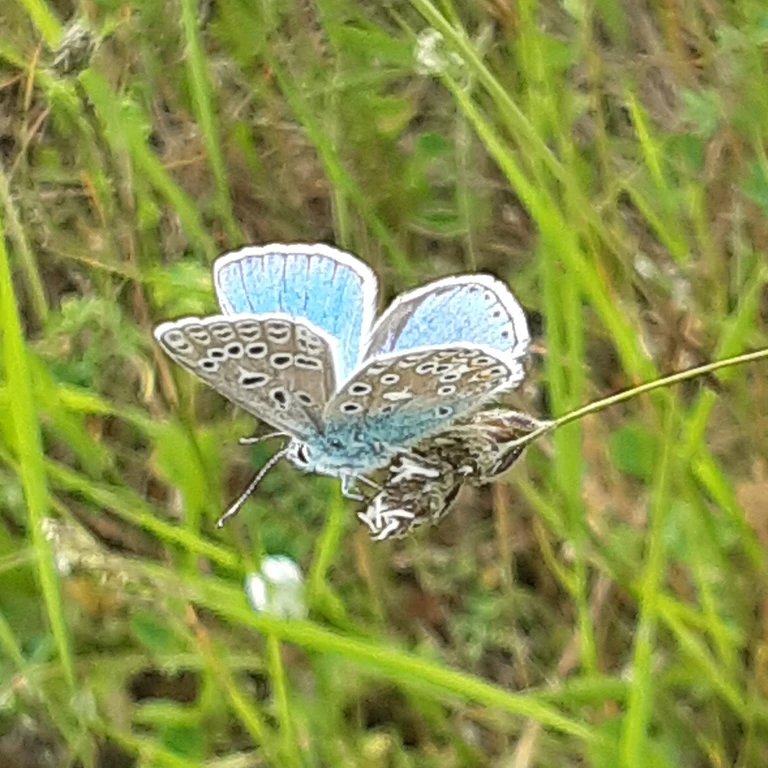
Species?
Lysandra bellargus
